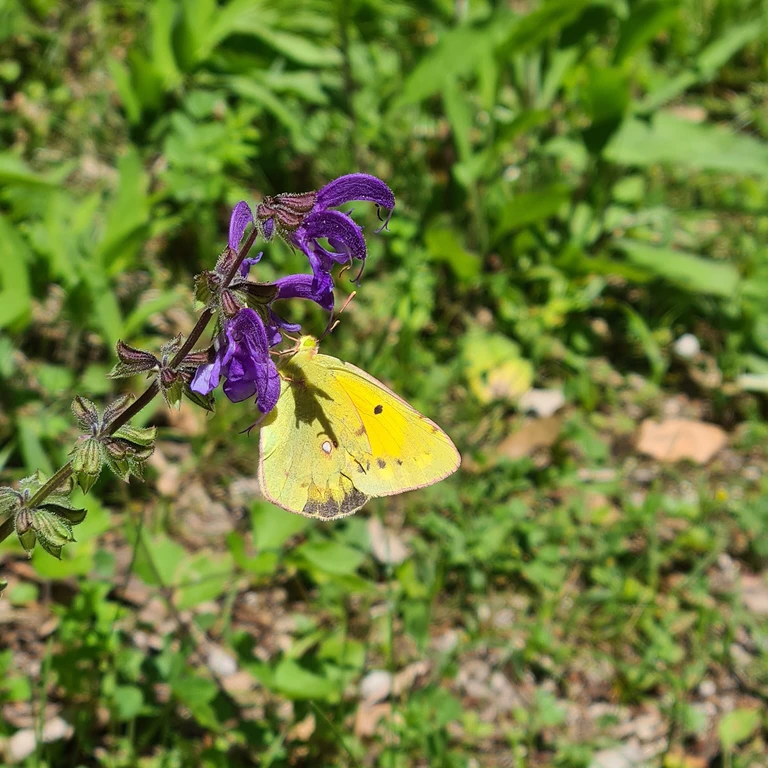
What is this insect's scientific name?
Colias croceus
